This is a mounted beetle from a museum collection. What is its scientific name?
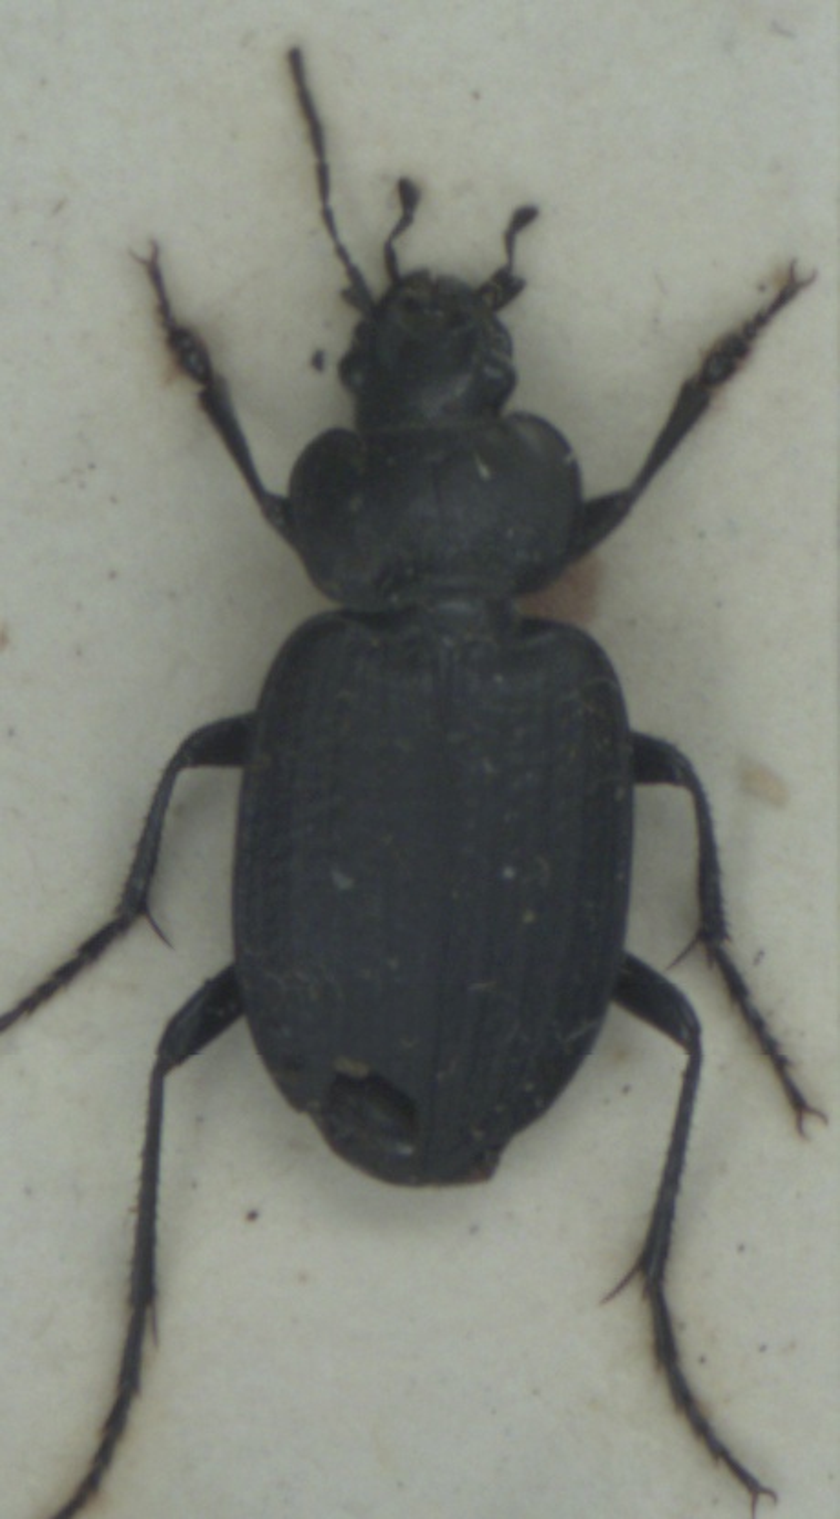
Licinus punctatulus
